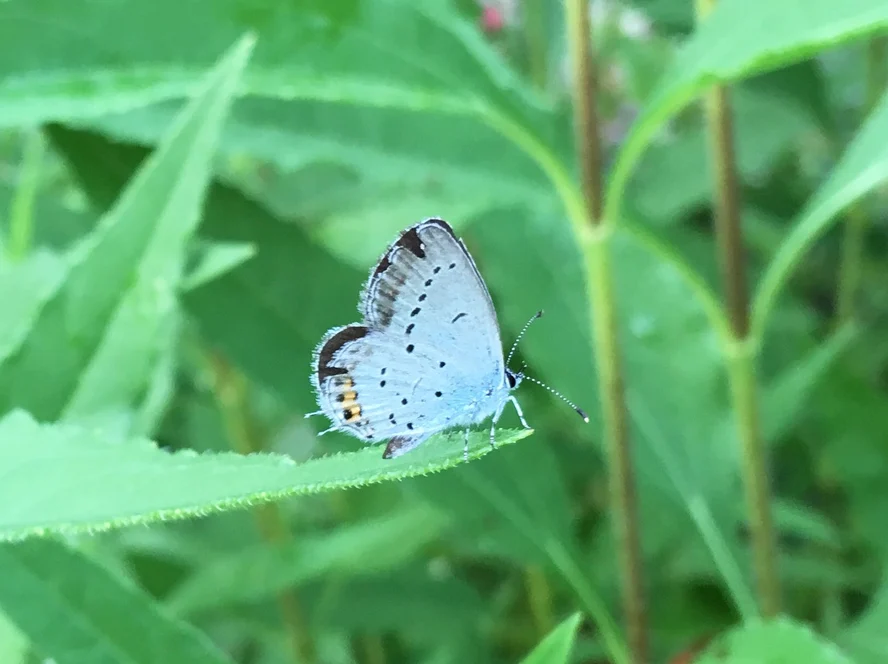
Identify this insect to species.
Cupido argiades (also Elkalyce argiades)
